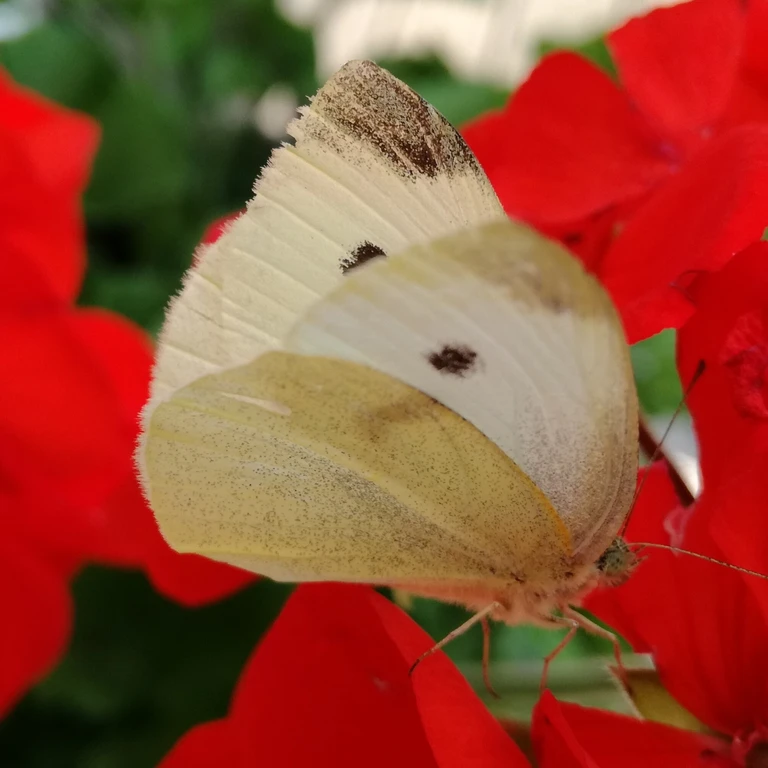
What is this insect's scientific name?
Pieris rapae
